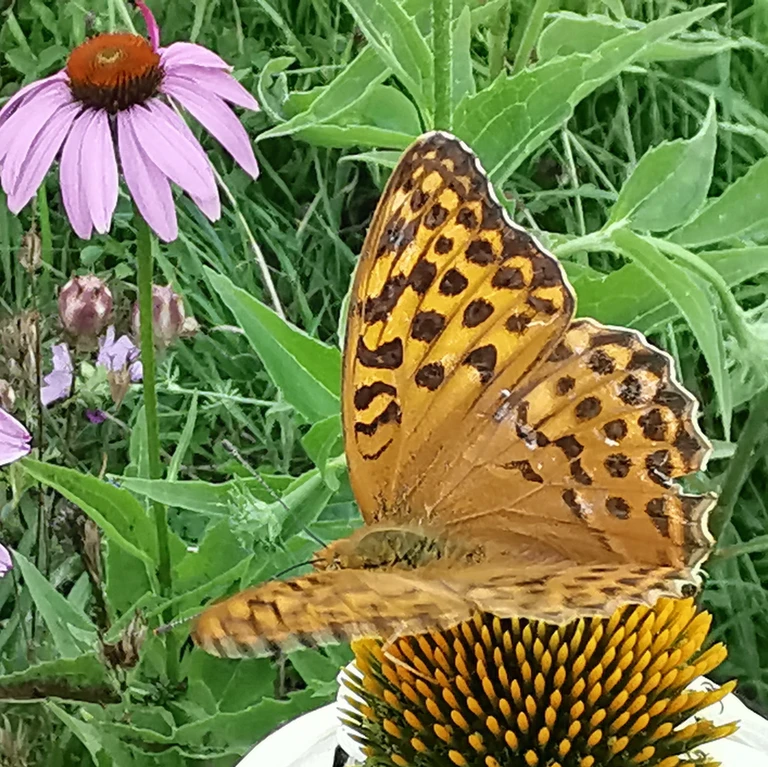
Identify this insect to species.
Argynnis paphia
